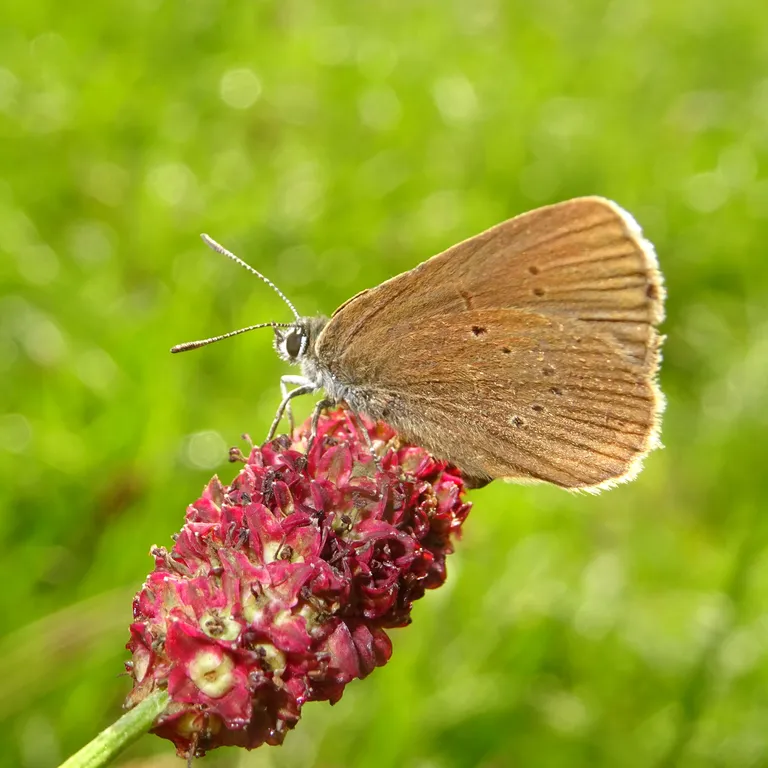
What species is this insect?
Phengaris nausithous (also Maculinea nausithous)
